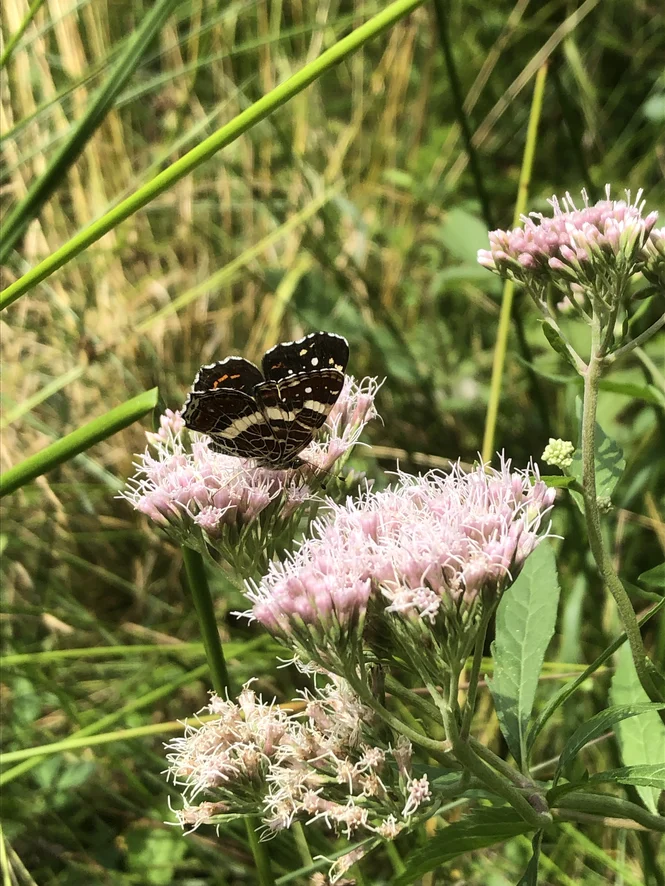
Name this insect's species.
Araschnia levana
